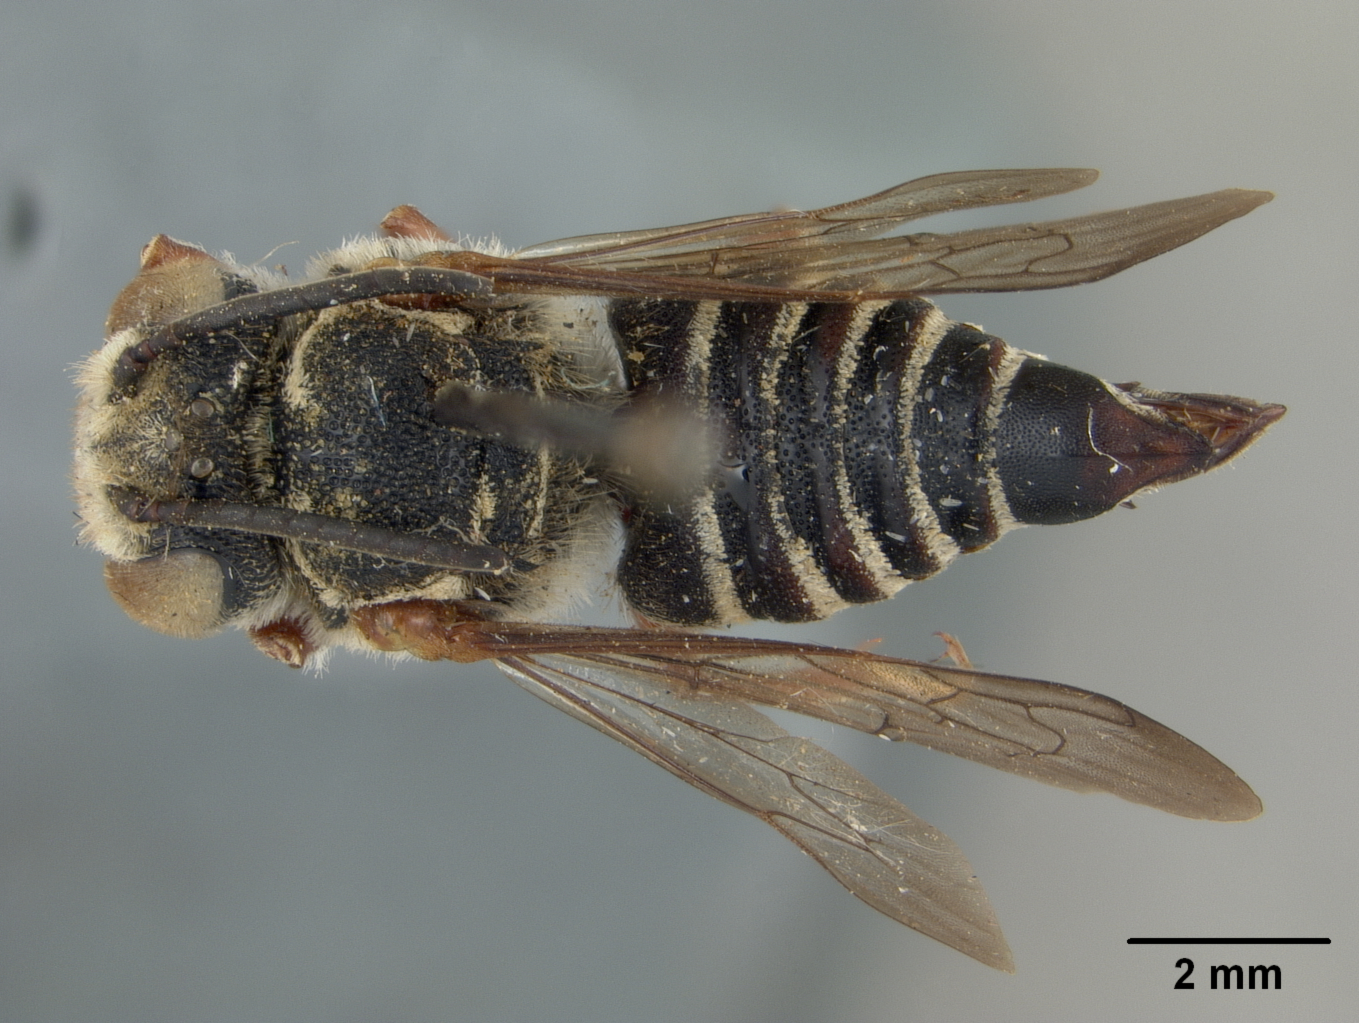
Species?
Coelioxys pratti
